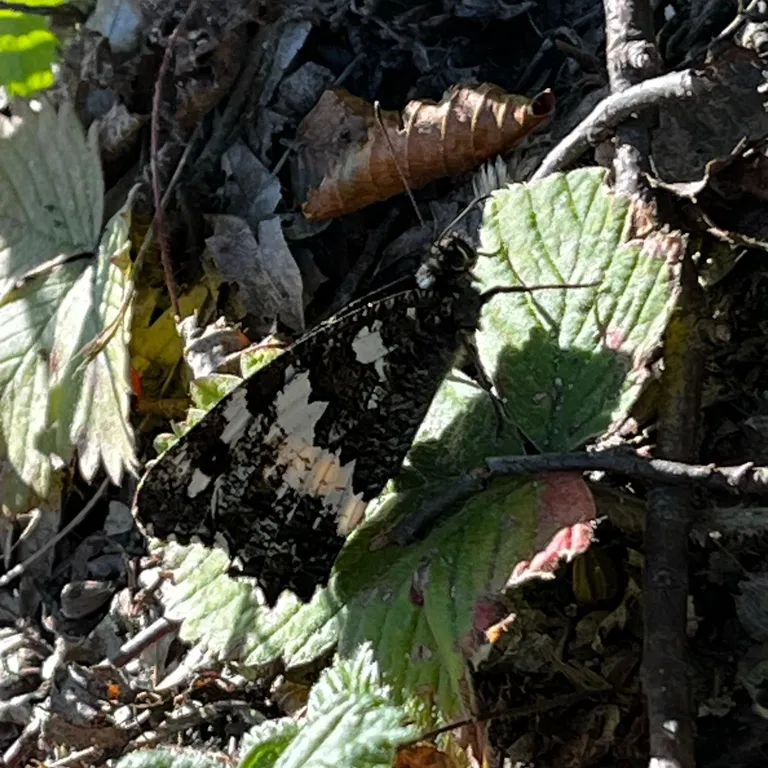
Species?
Brintesia circe
